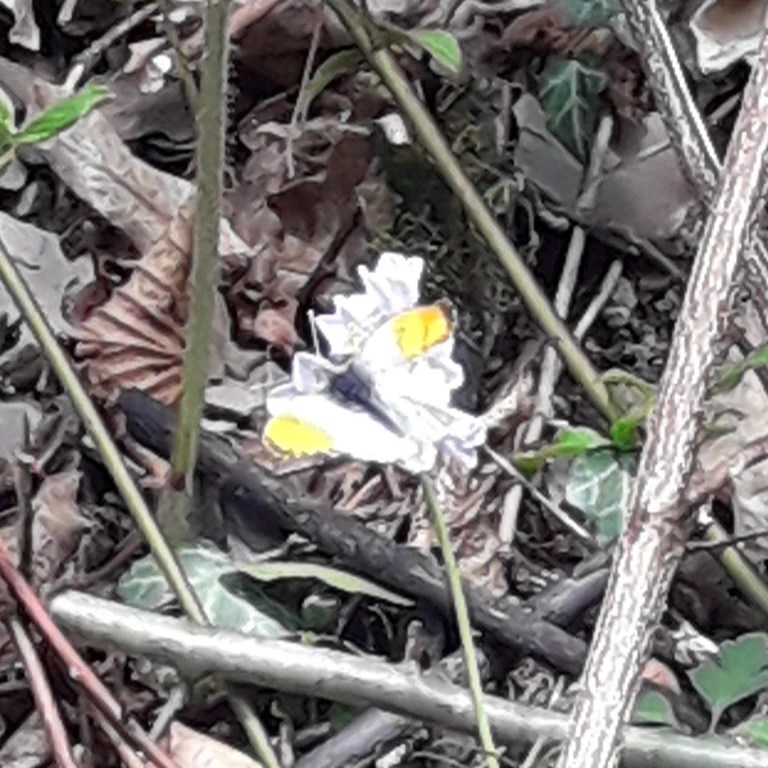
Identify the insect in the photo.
Anthocharis cardamines
